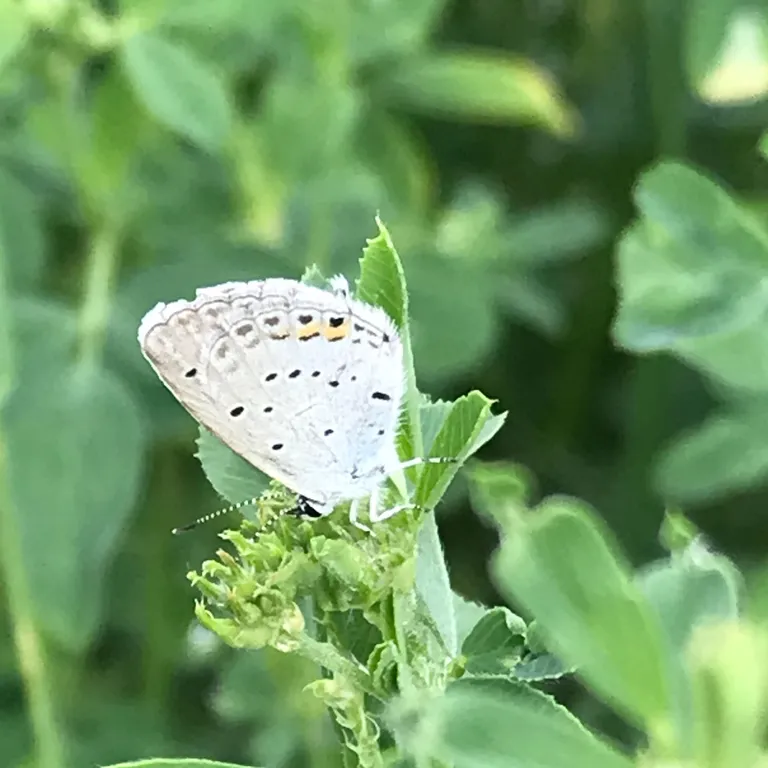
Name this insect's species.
Cupido argiades (also Elkalyce argiades)
